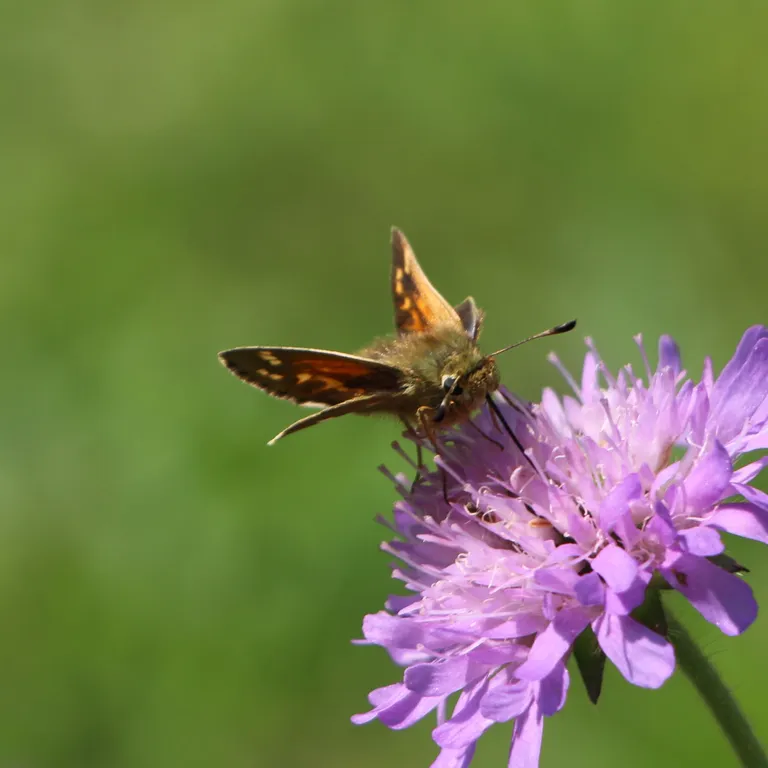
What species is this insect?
Hesperia comma
